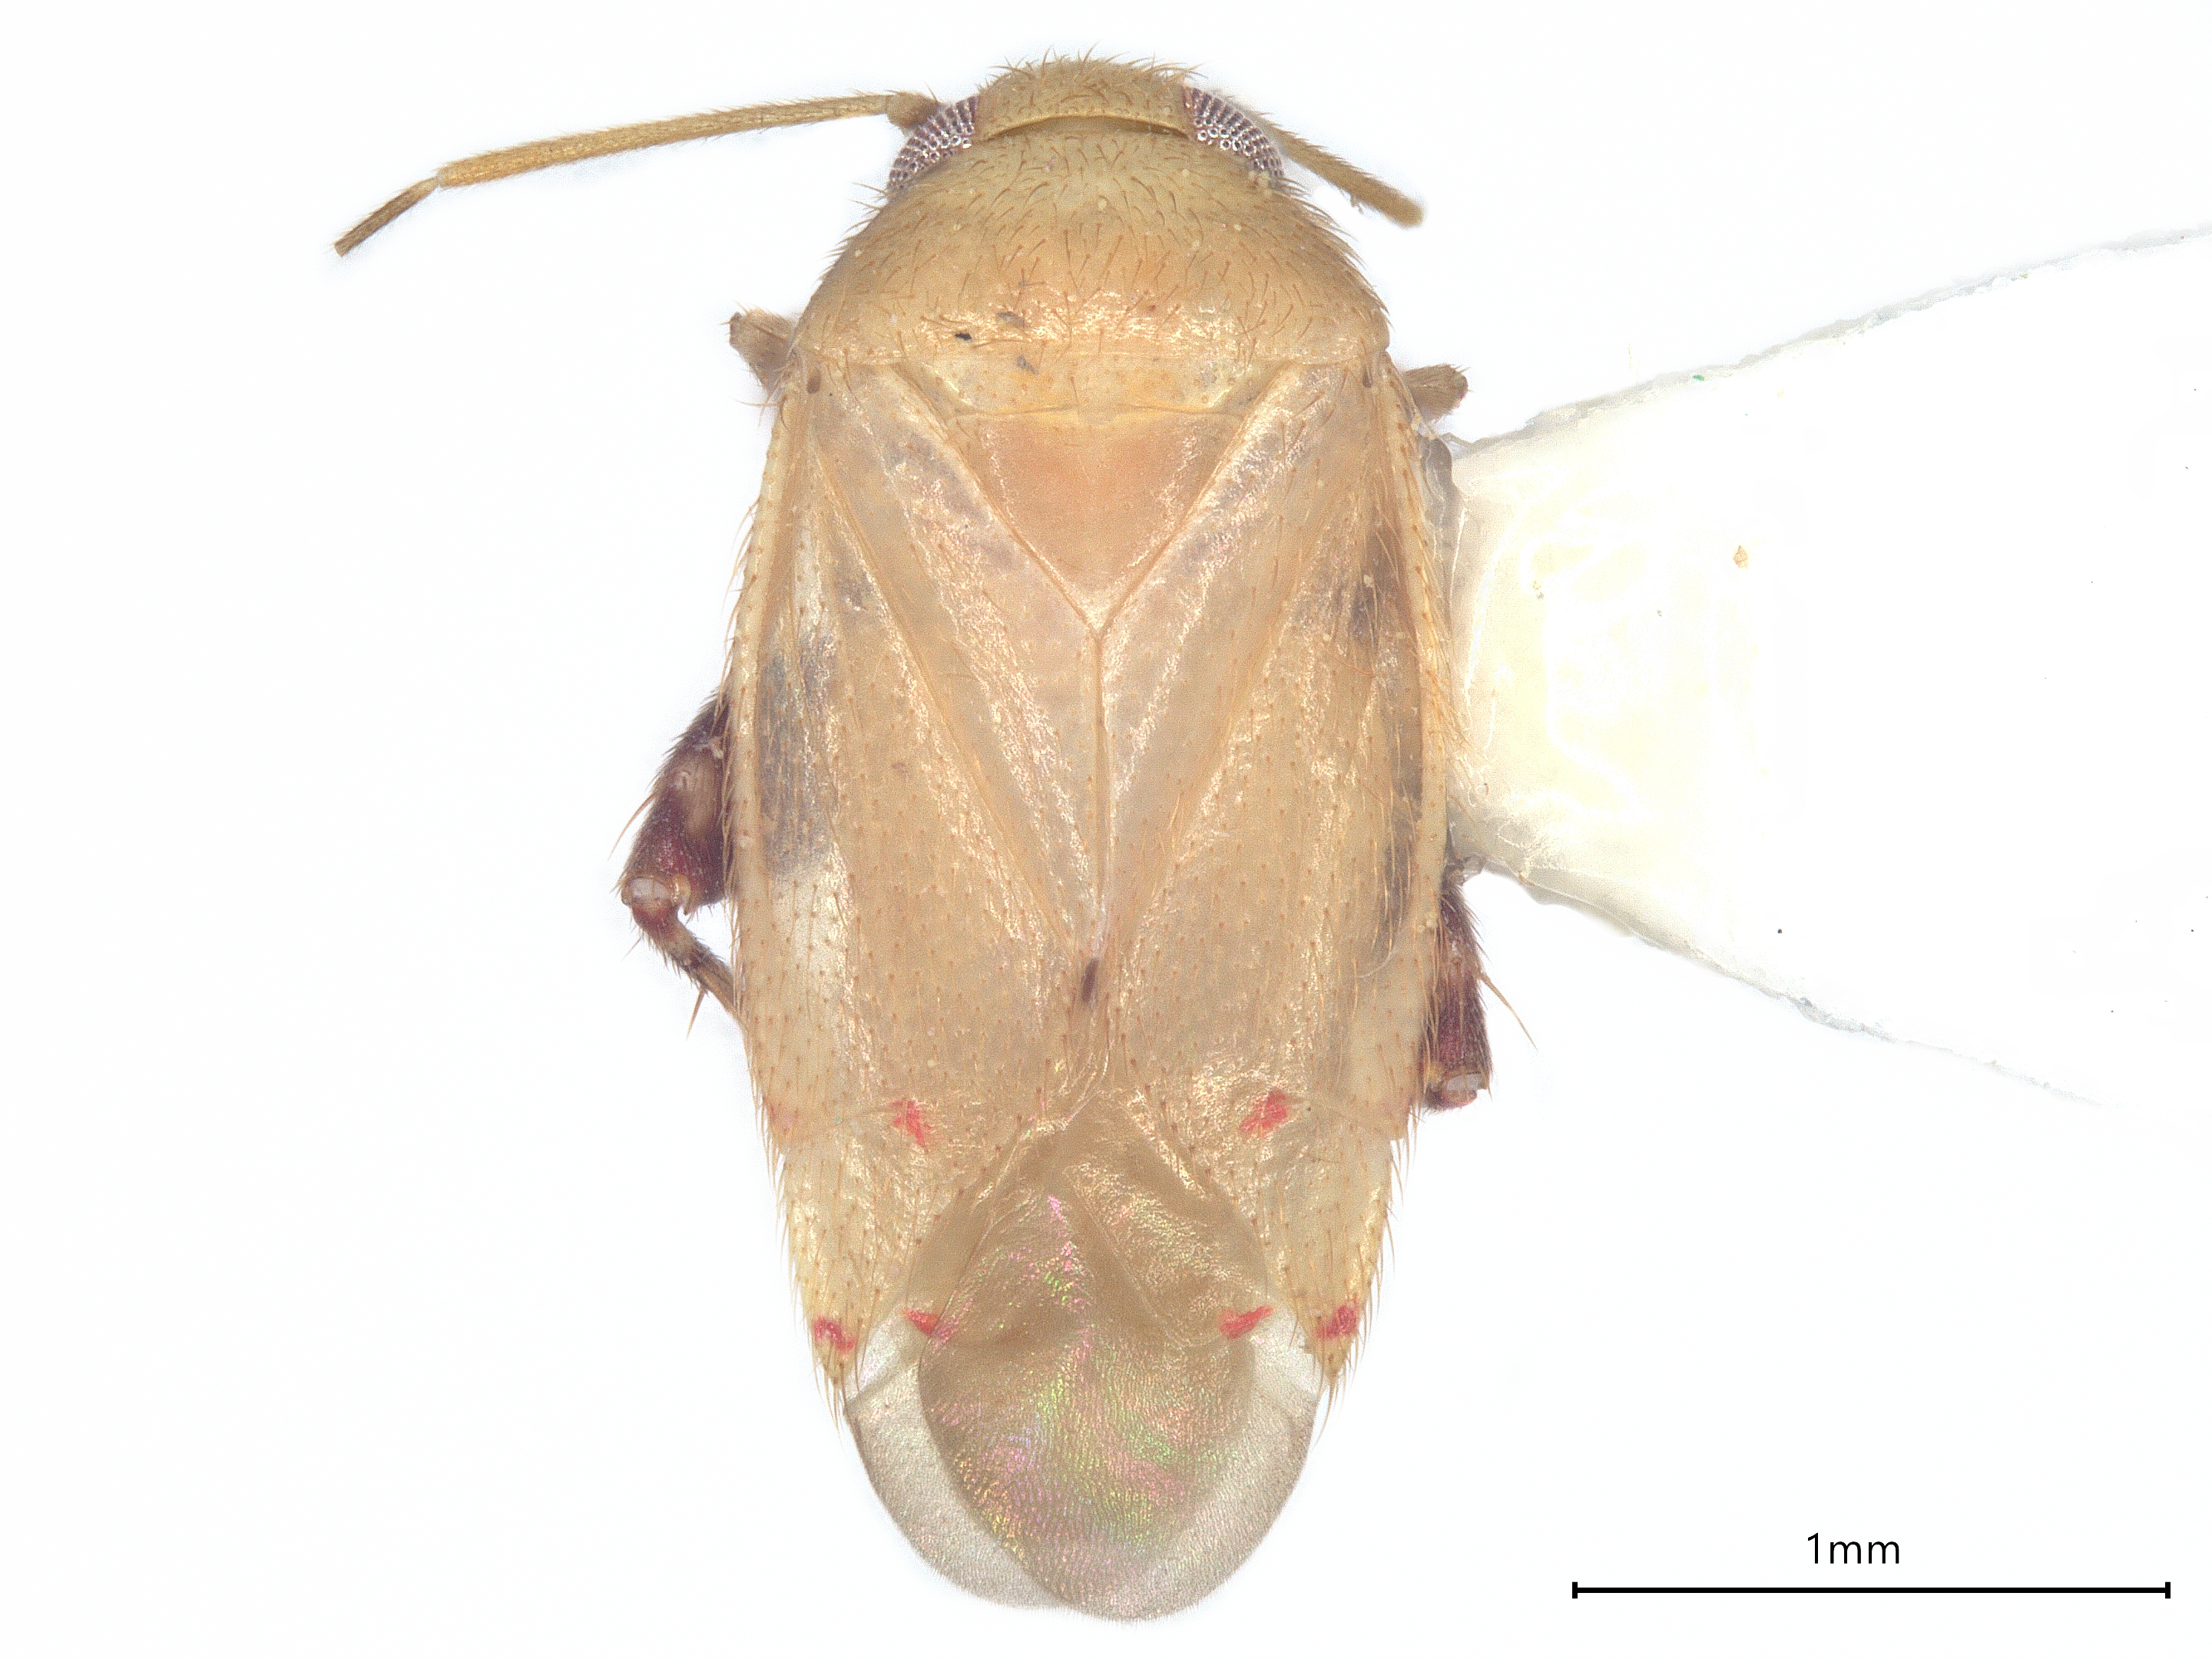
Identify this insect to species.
Rubrocuneocoris calvertae
